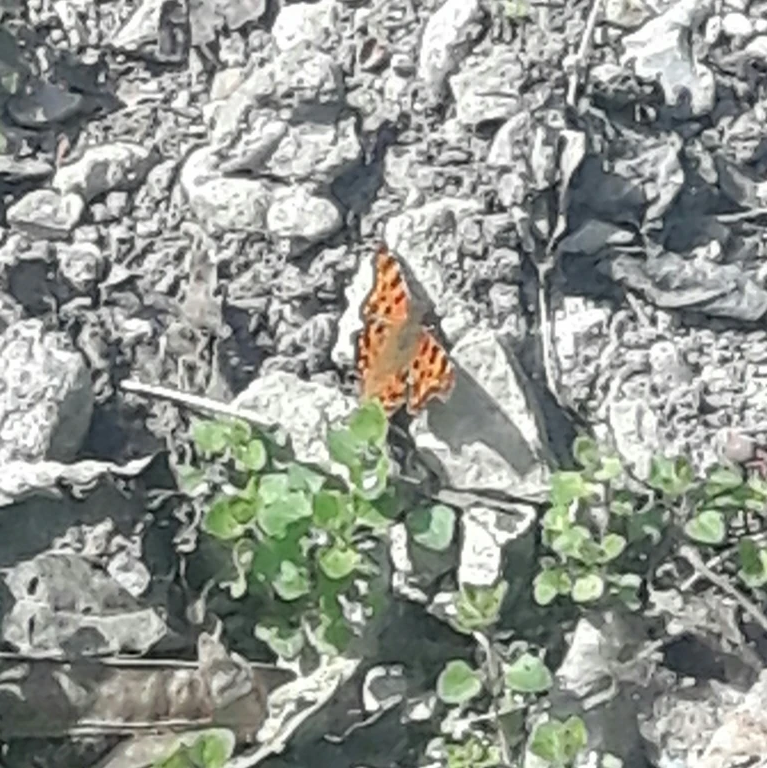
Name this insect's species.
Polygonia c-album
